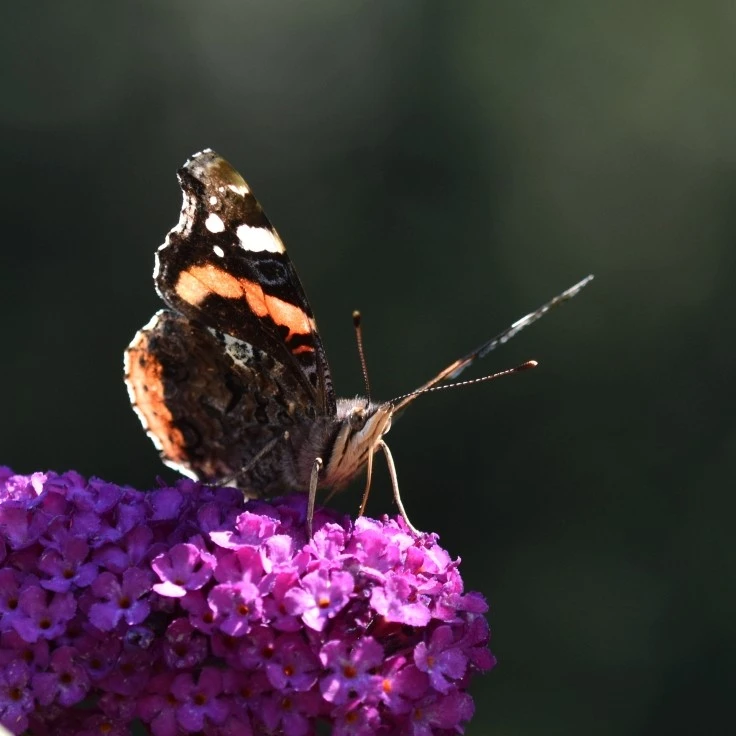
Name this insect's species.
Vanessa atalanta
